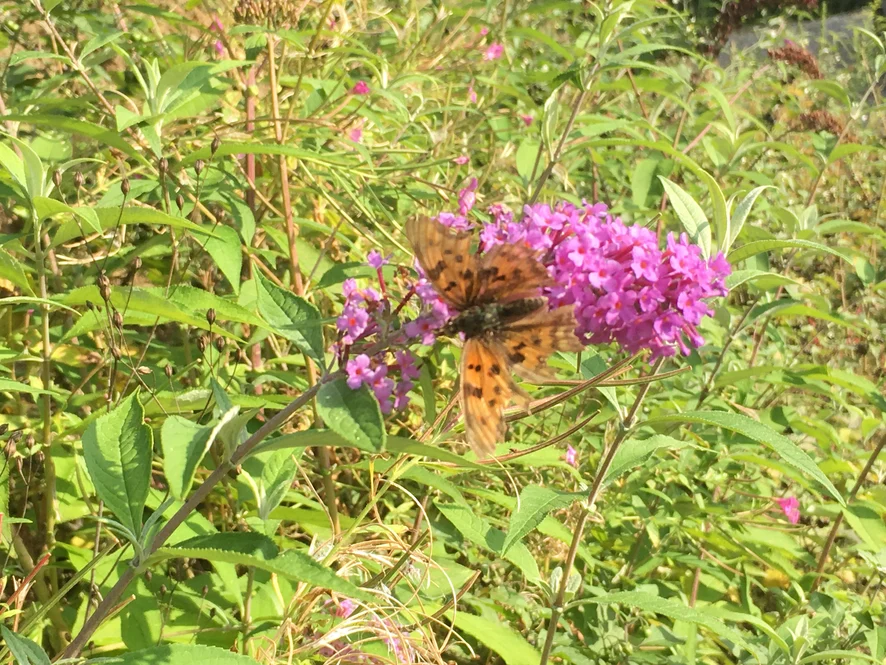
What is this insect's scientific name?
Polygonia c-album
